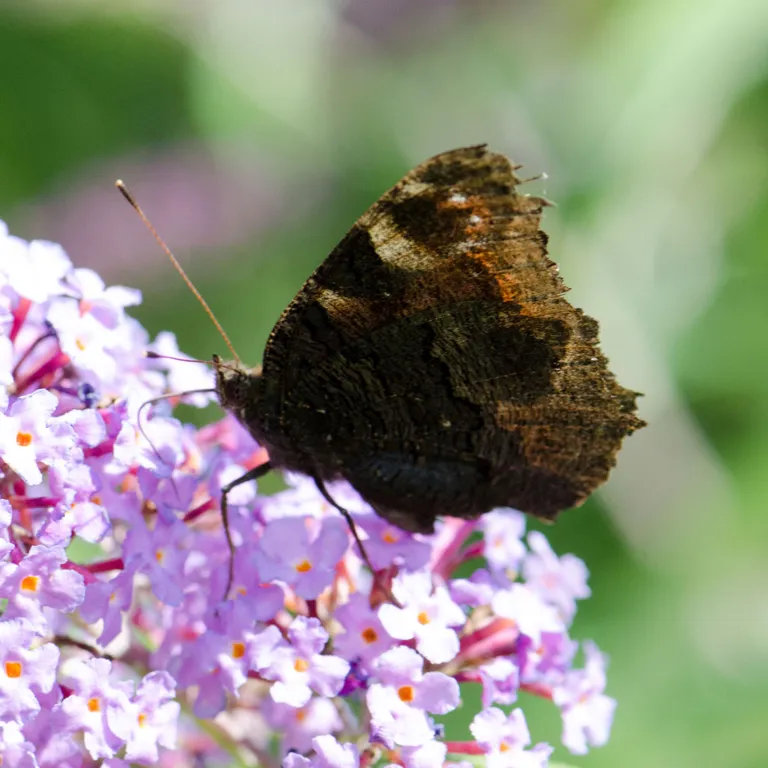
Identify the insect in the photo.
Aglais io
